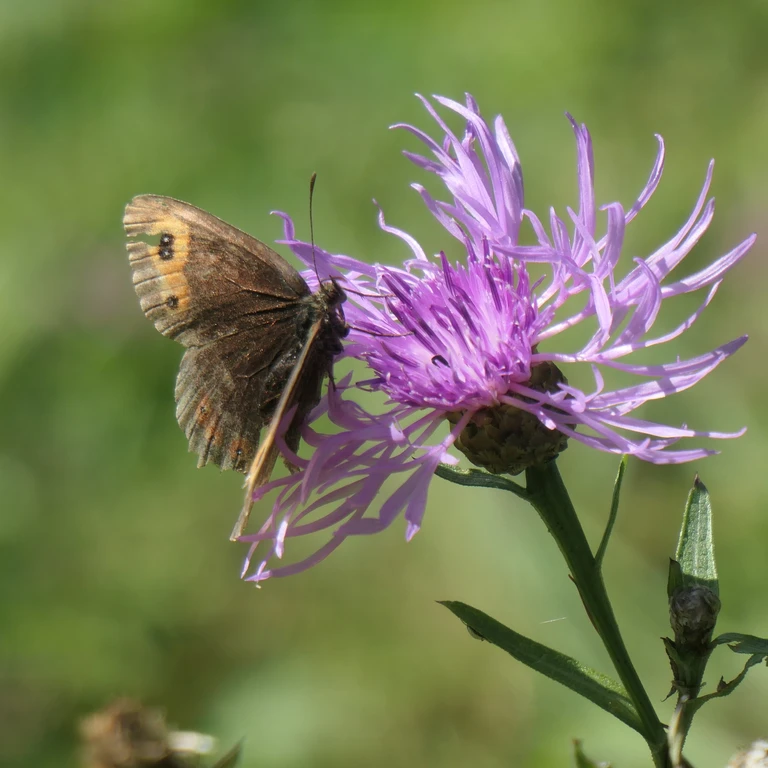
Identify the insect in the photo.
Erebia aethiops
